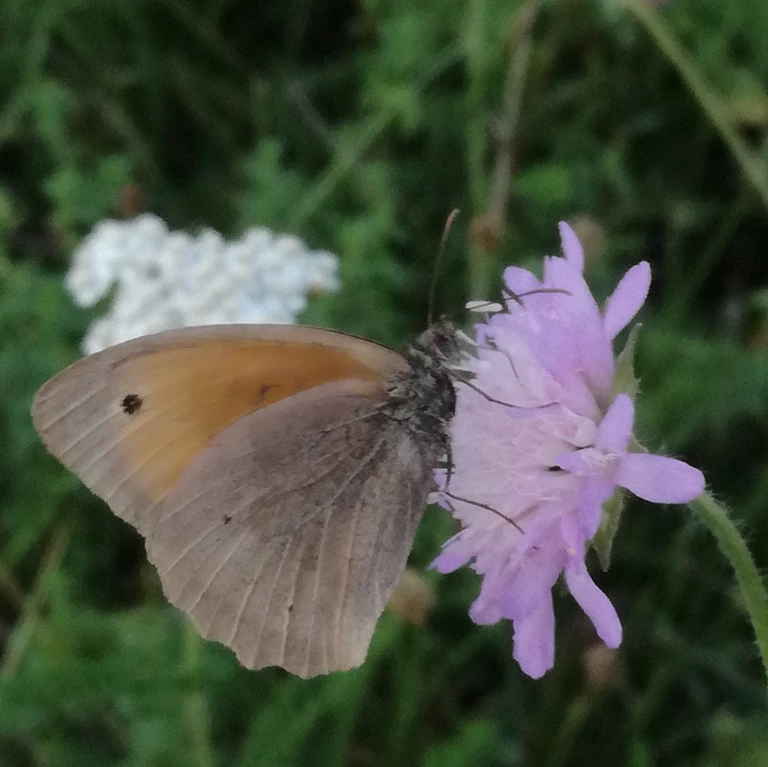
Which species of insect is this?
Maniola jurtina
